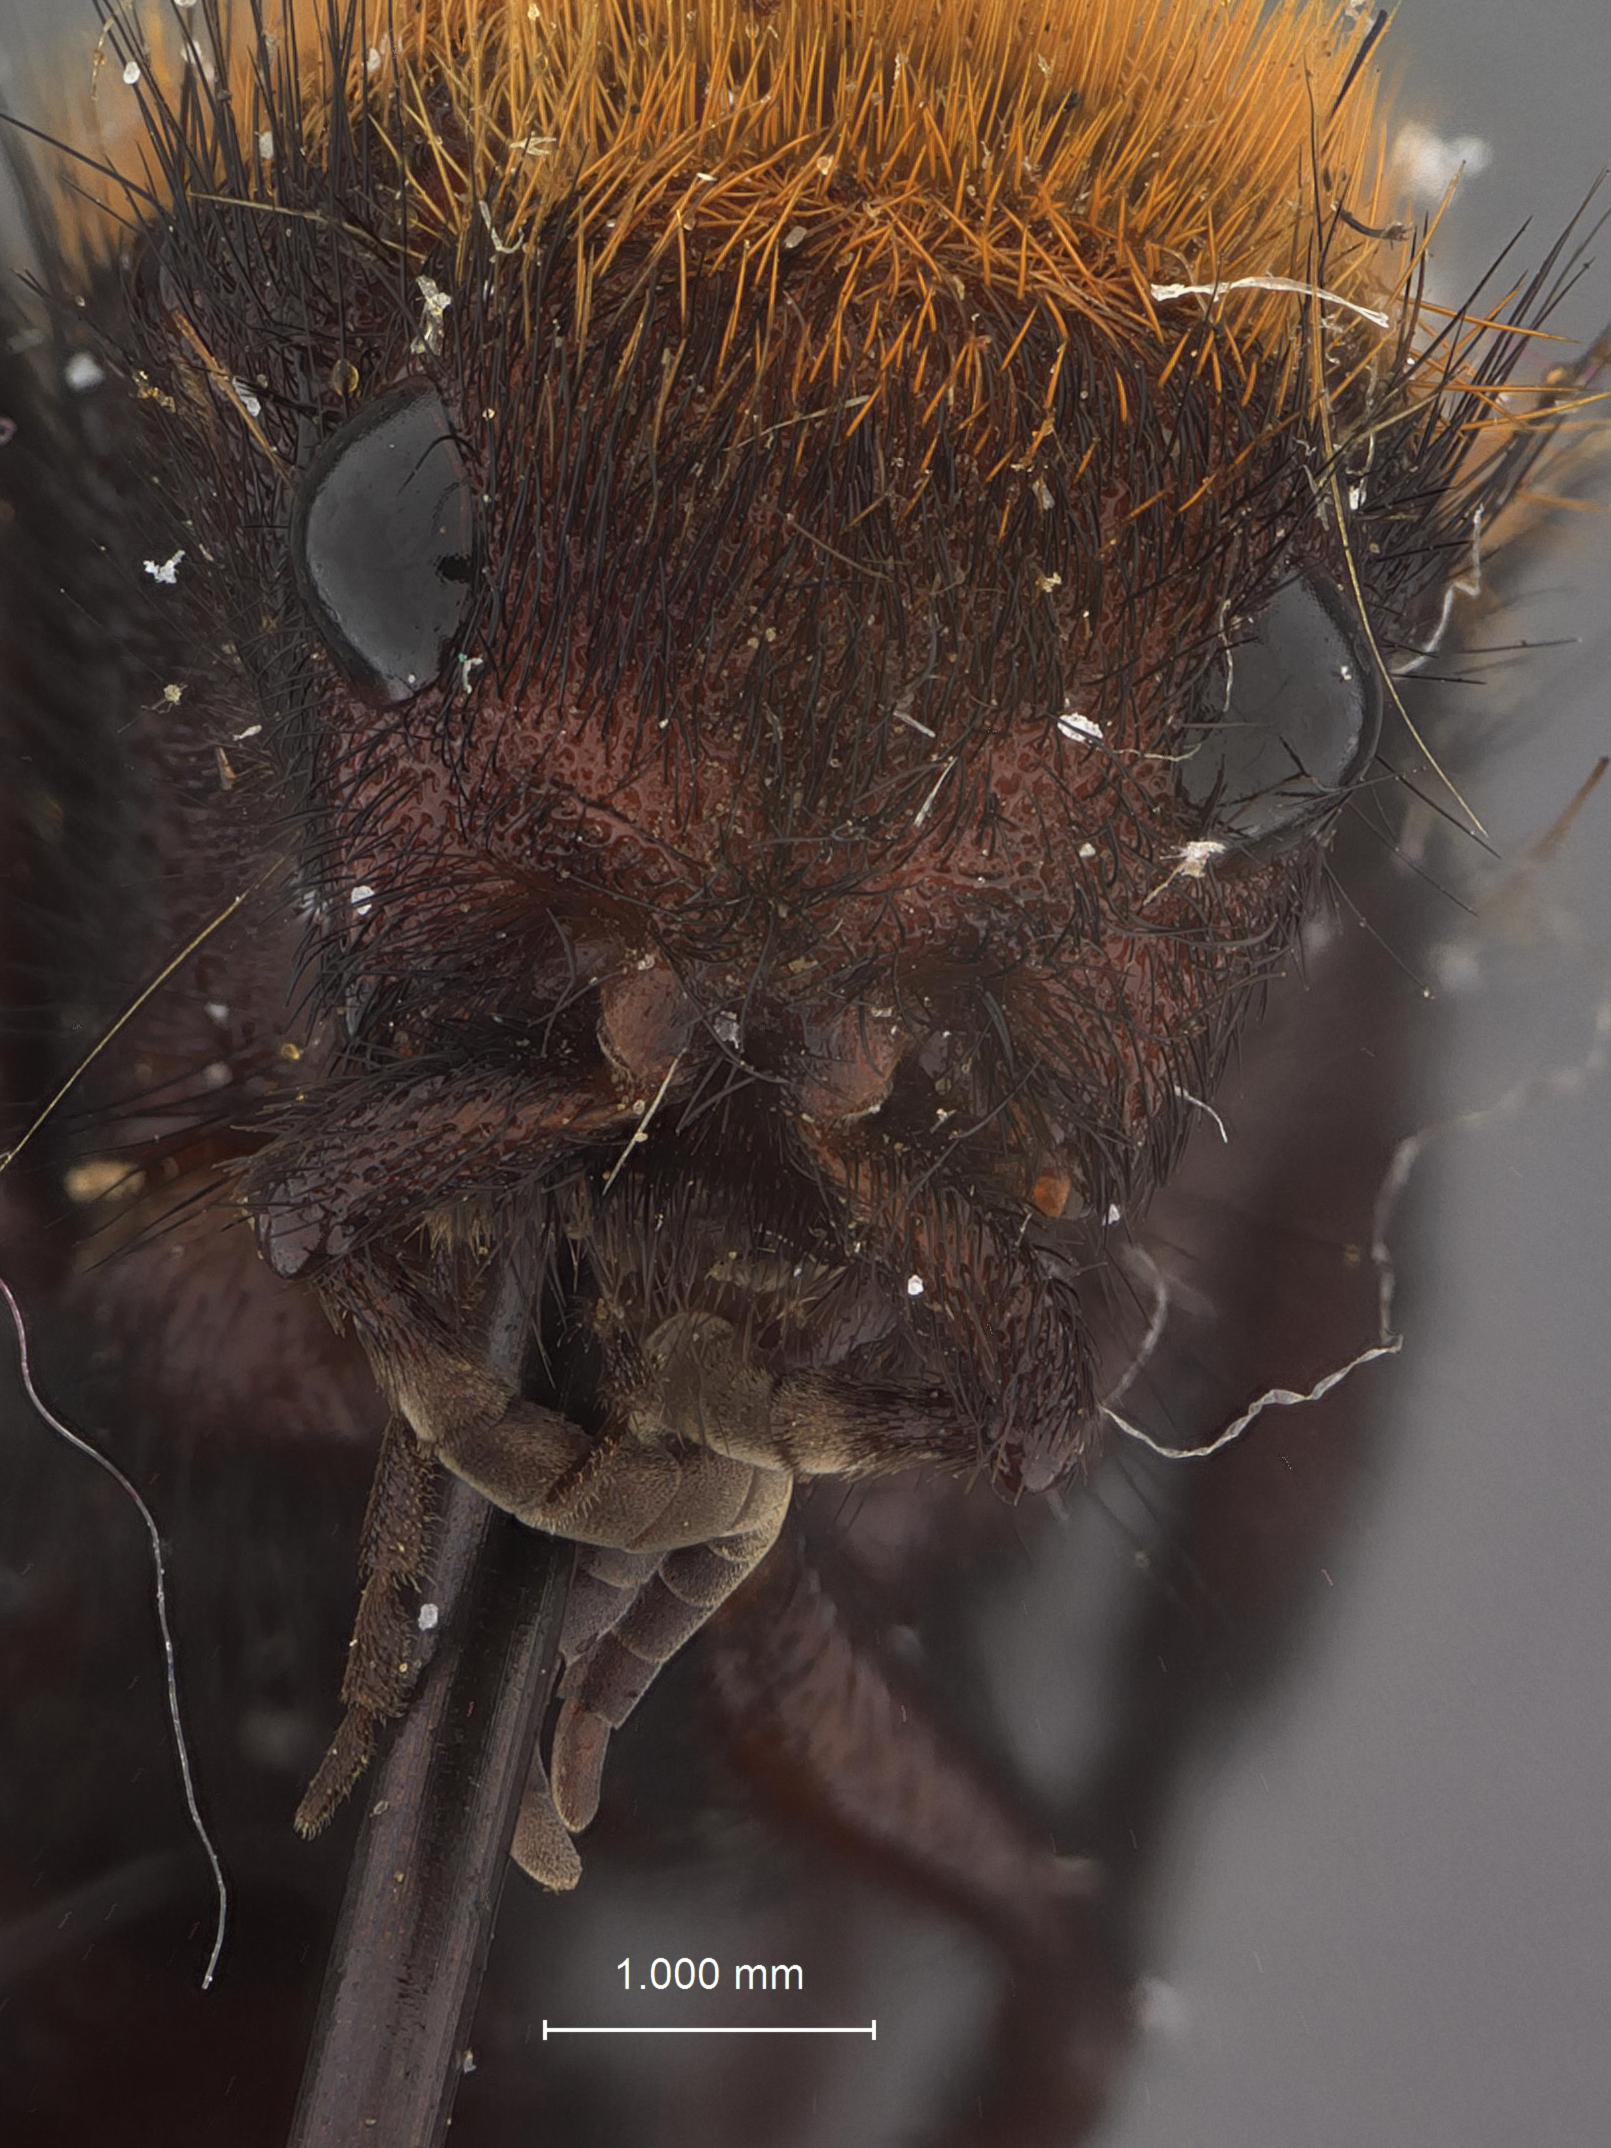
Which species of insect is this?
Dasymutilla melanippe
